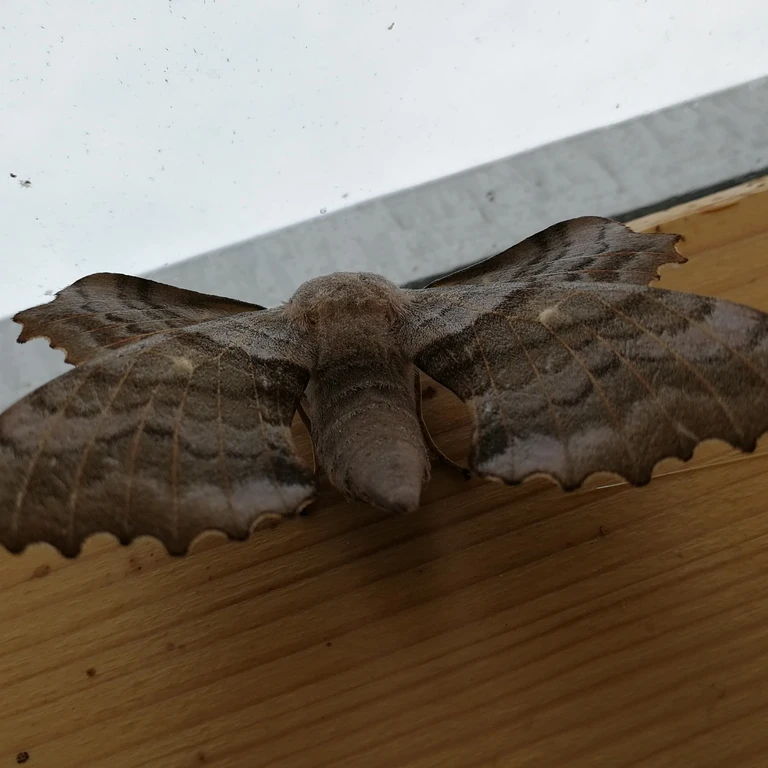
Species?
Laothoe populi
